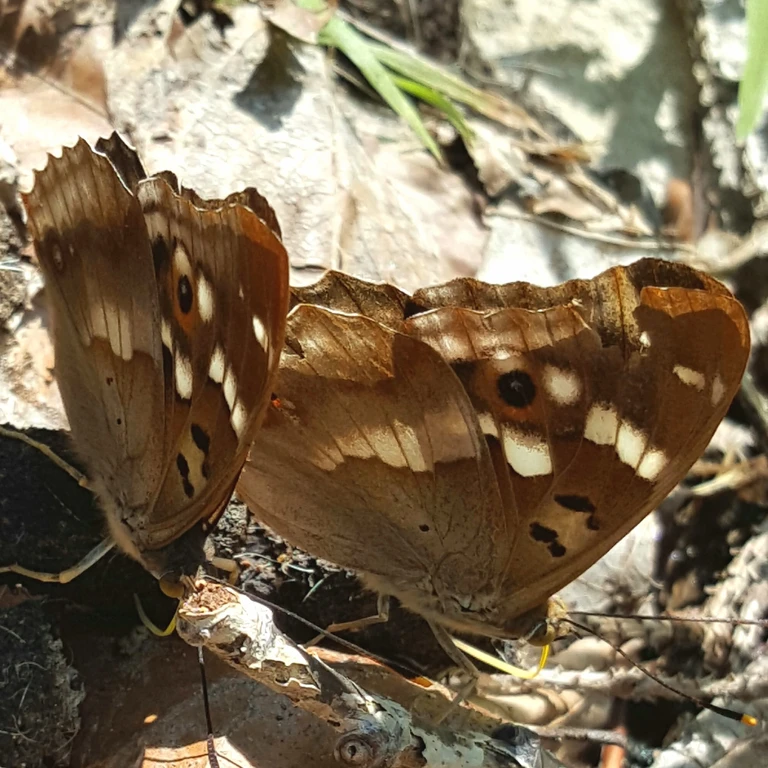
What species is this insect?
Apatura ilia
